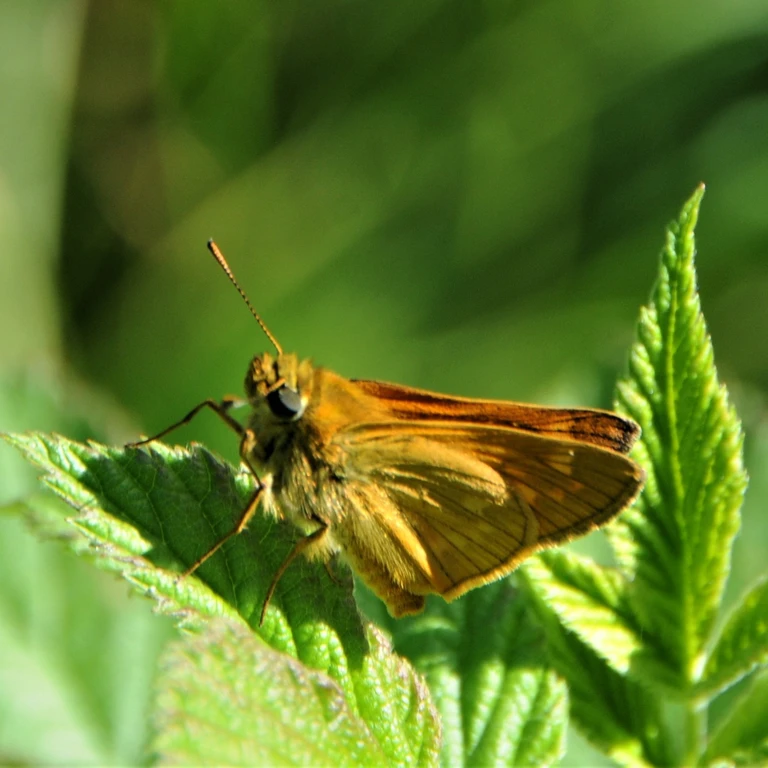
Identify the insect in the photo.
Ochlodes sylvanus (also Ochlodes venata)
